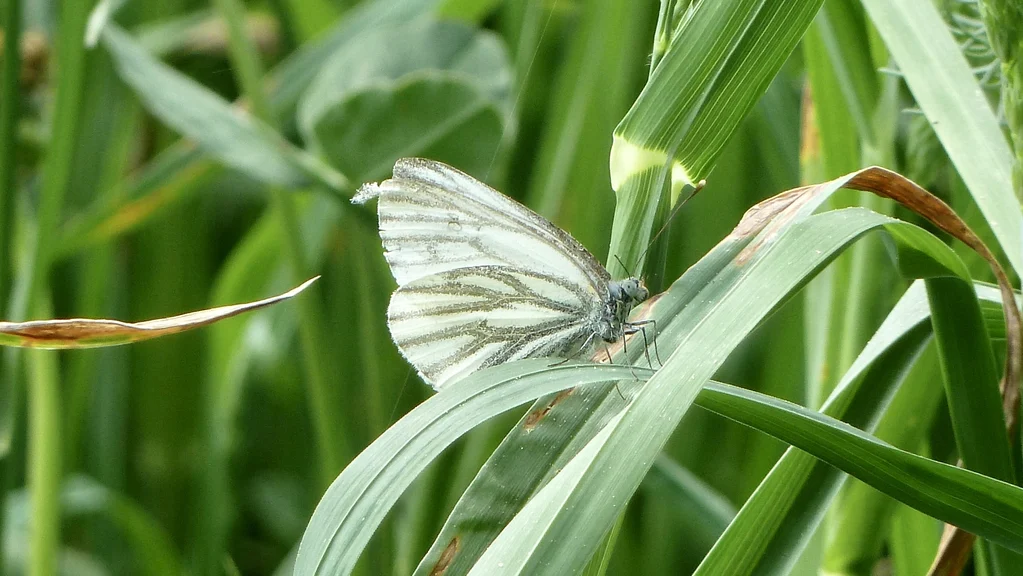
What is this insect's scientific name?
Pieris napi
